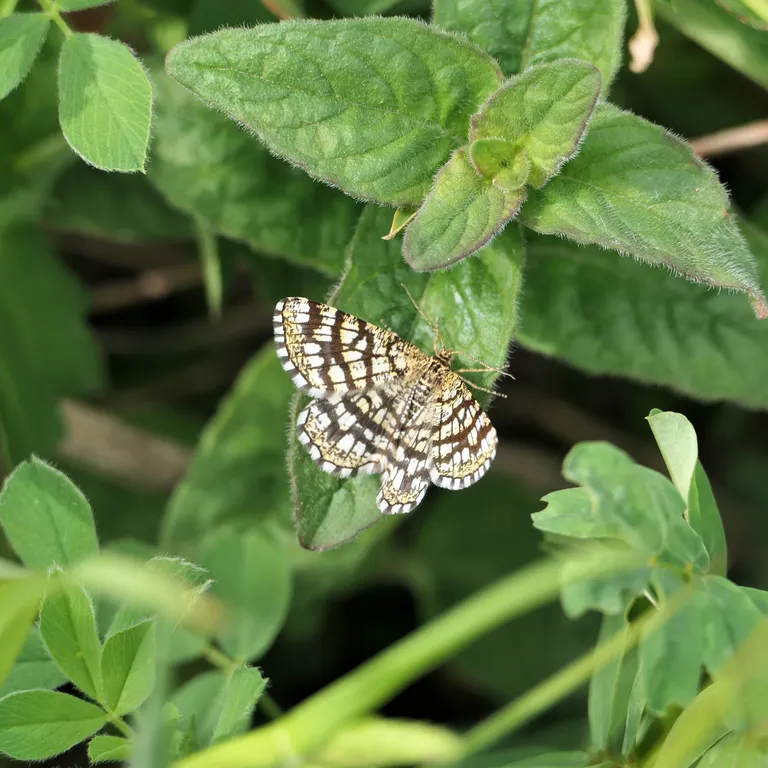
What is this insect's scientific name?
Chiasmia clathrata
